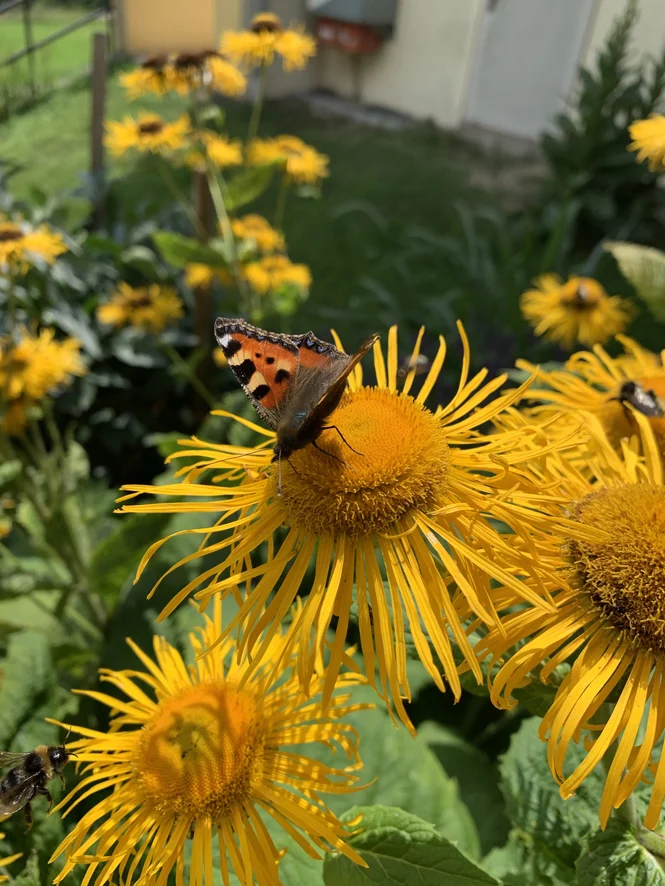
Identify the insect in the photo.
Aglais urticae
